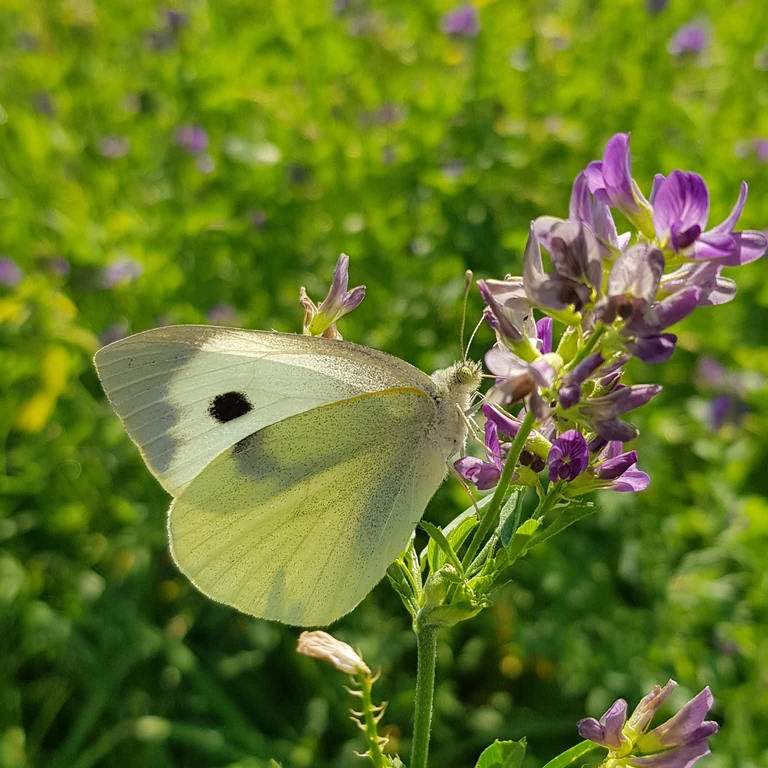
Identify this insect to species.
Pieris brassicae
